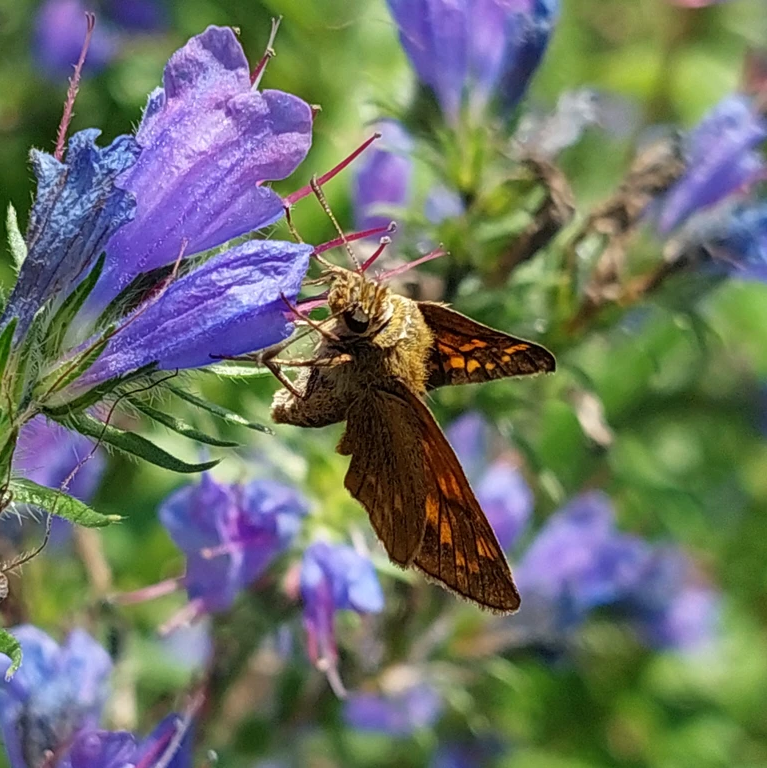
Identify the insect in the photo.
Ochlodes sylvanus (also Ochlodes venata)
